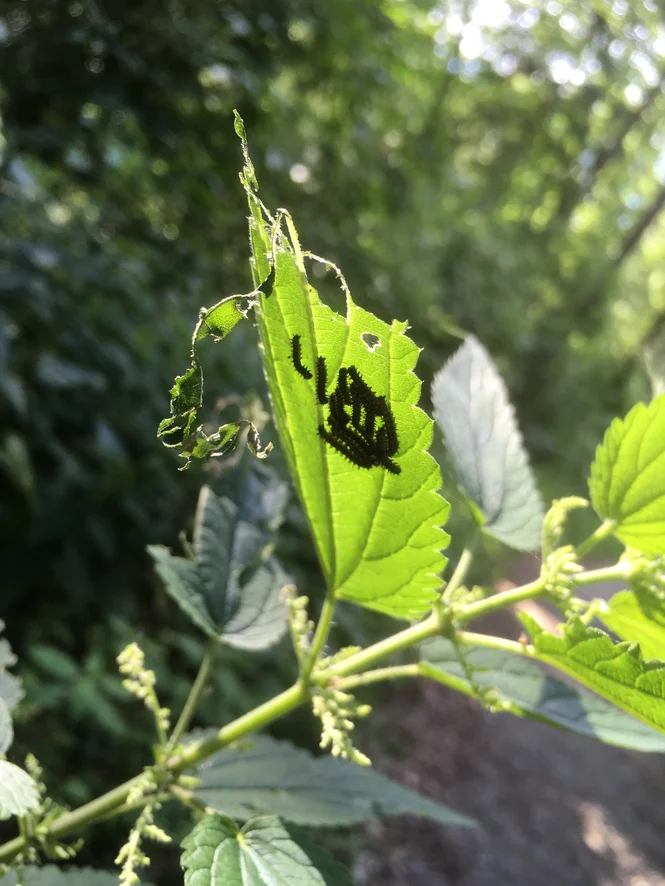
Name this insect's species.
Araschnia levana
